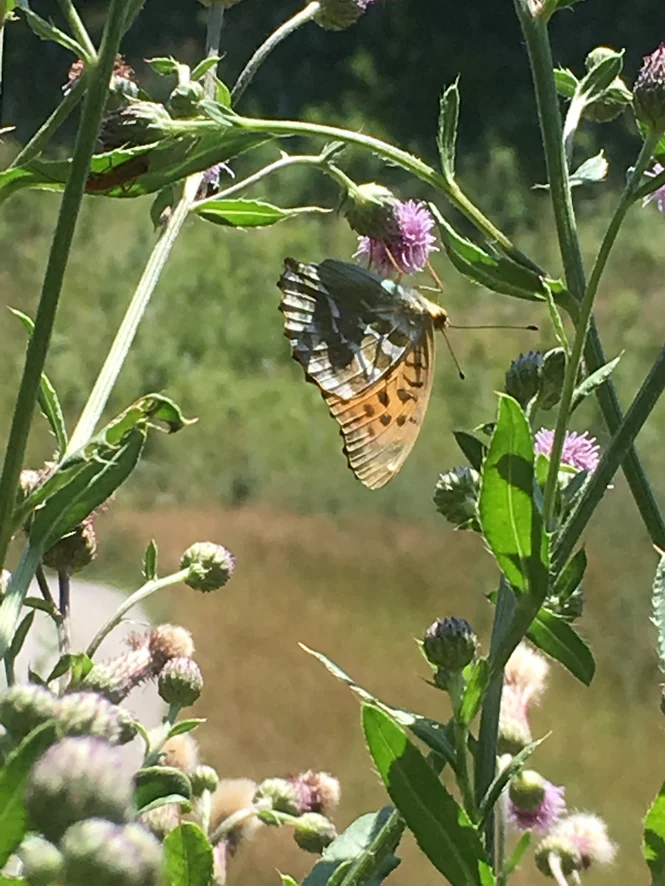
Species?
Argynnis paphia
